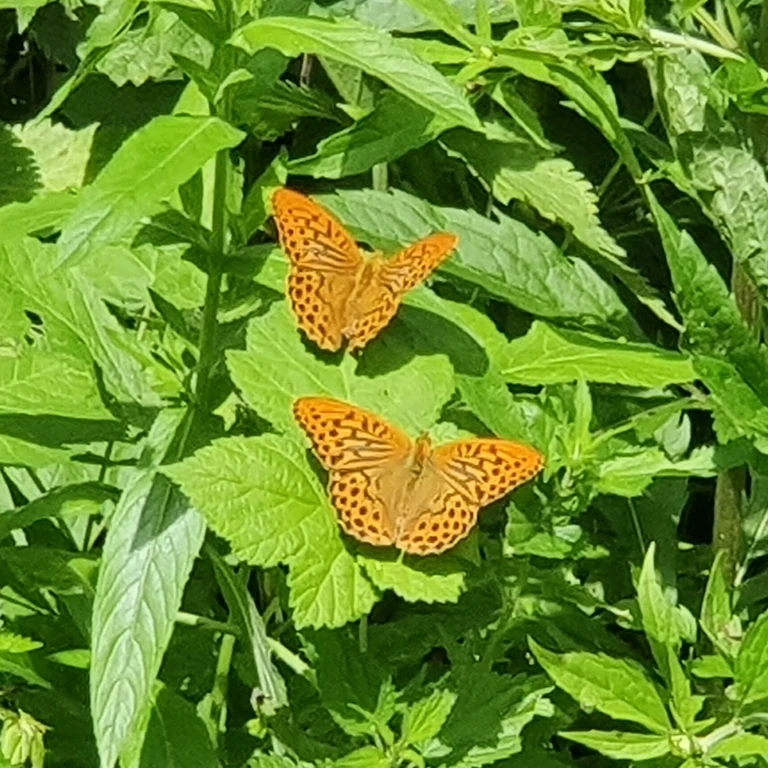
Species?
Argynnis paphia
